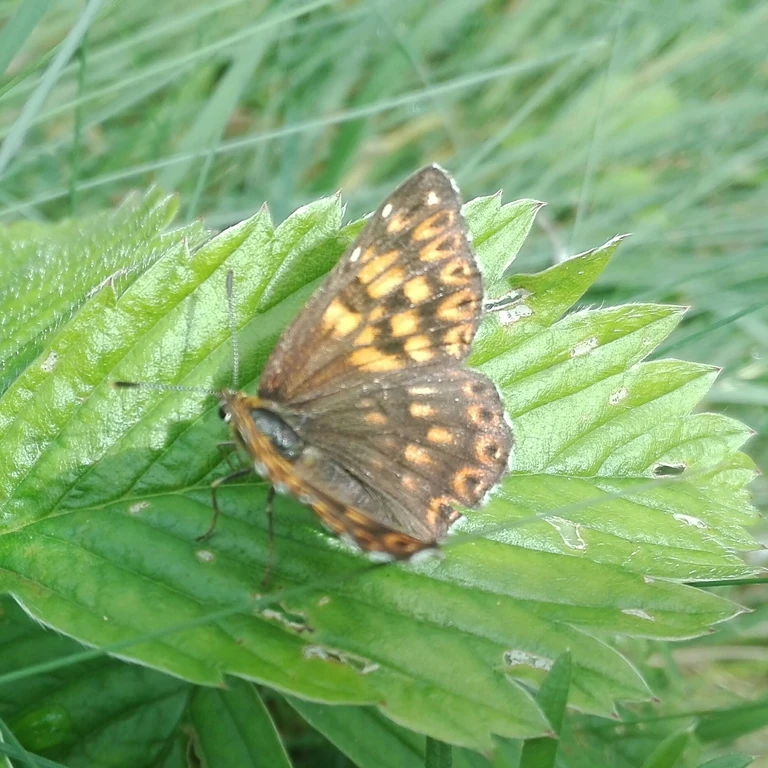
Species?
Hamearis lucina
